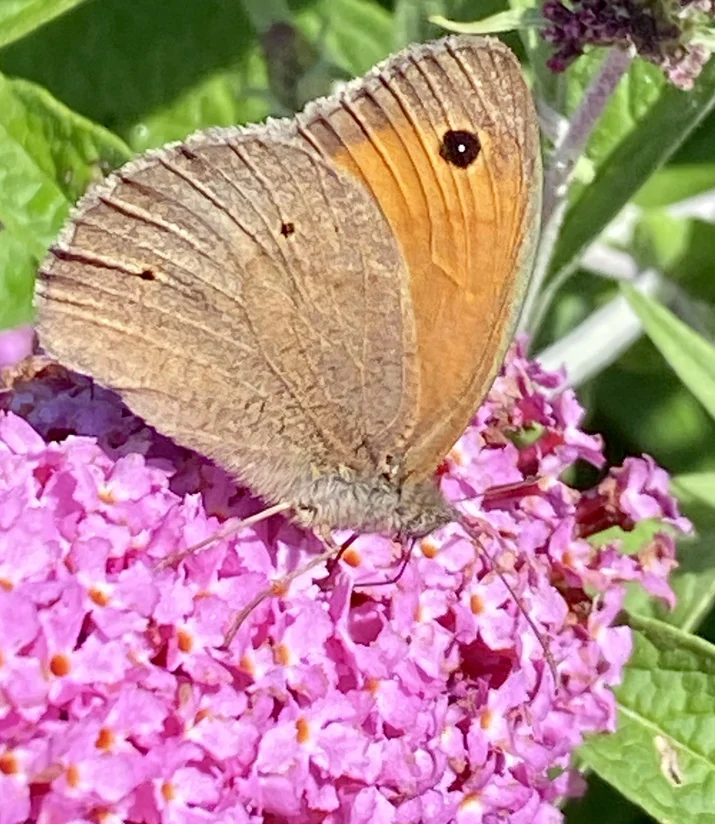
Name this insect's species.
Maniola jurtina
